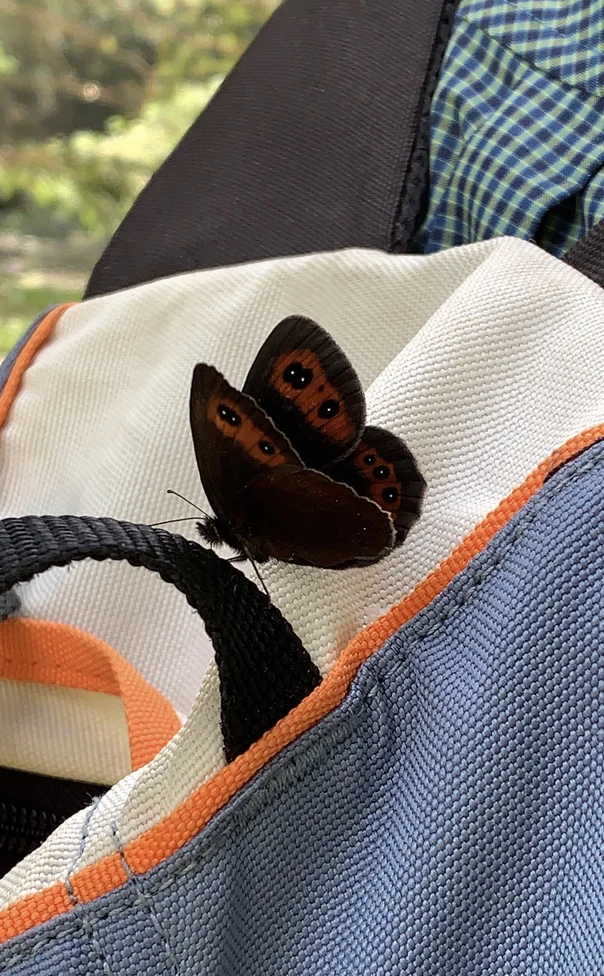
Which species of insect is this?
Erebia aethiops
